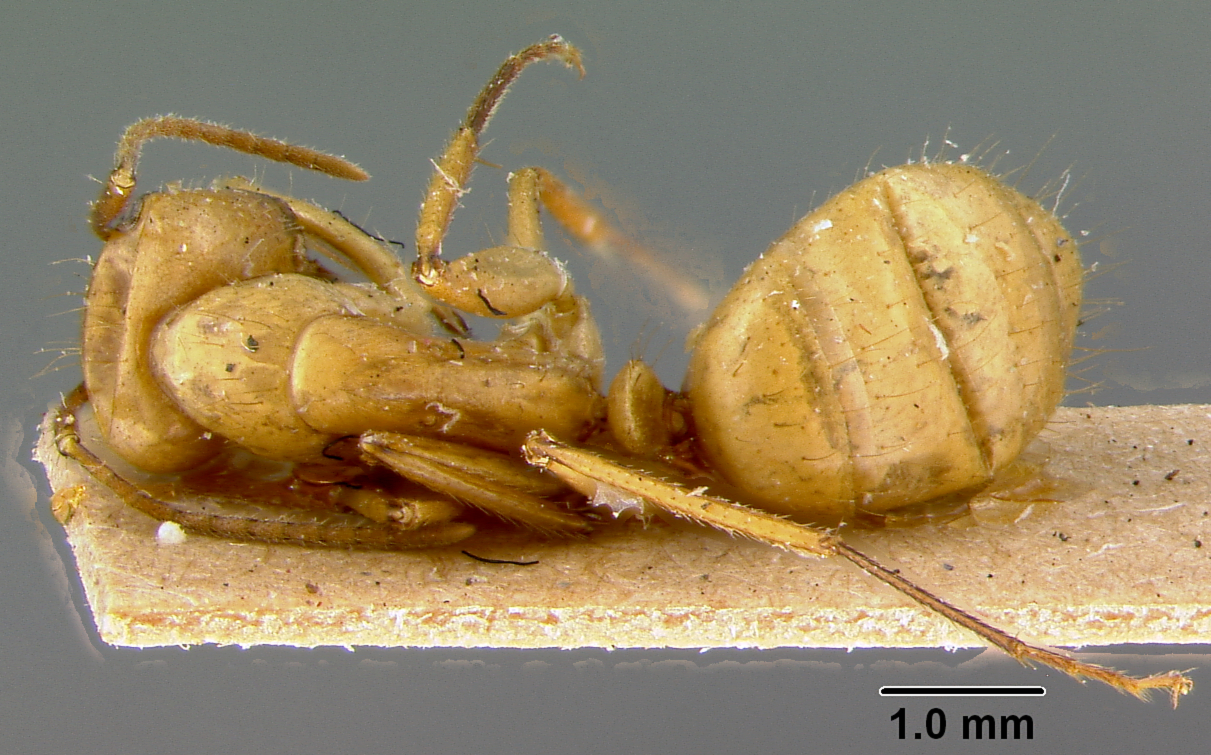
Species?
Camponotus balzani
